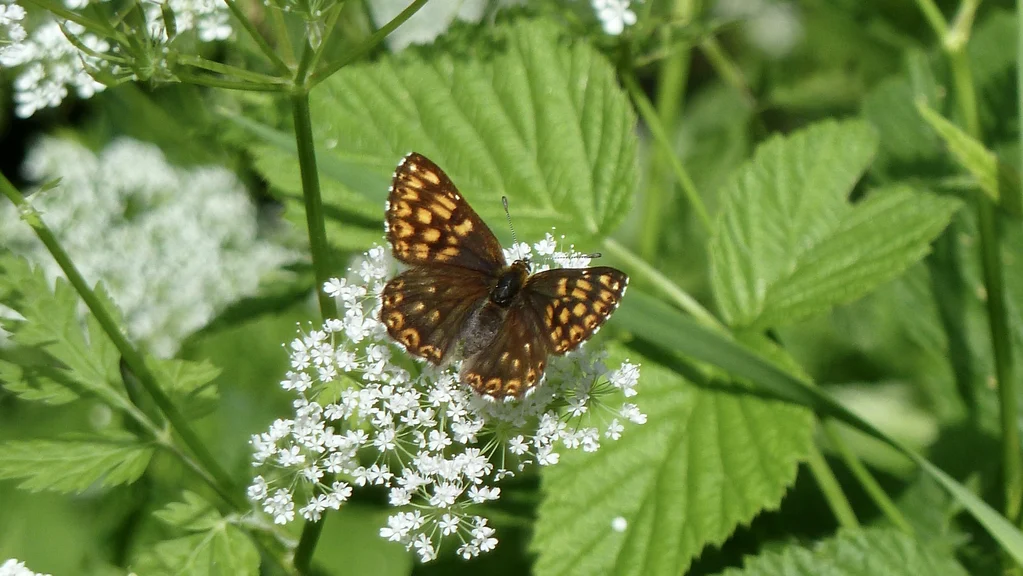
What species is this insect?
Hamearis lucina
